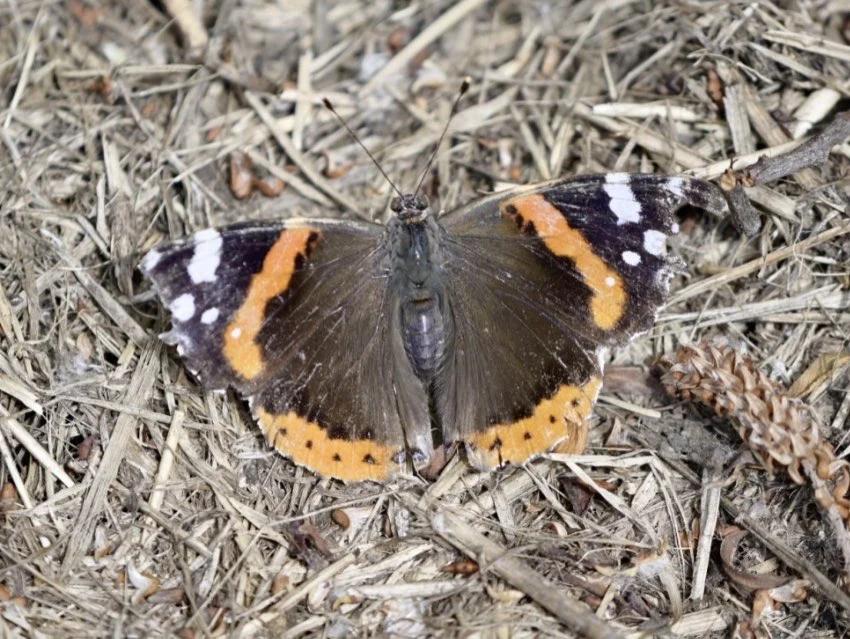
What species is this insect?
Vanessa atalanta
